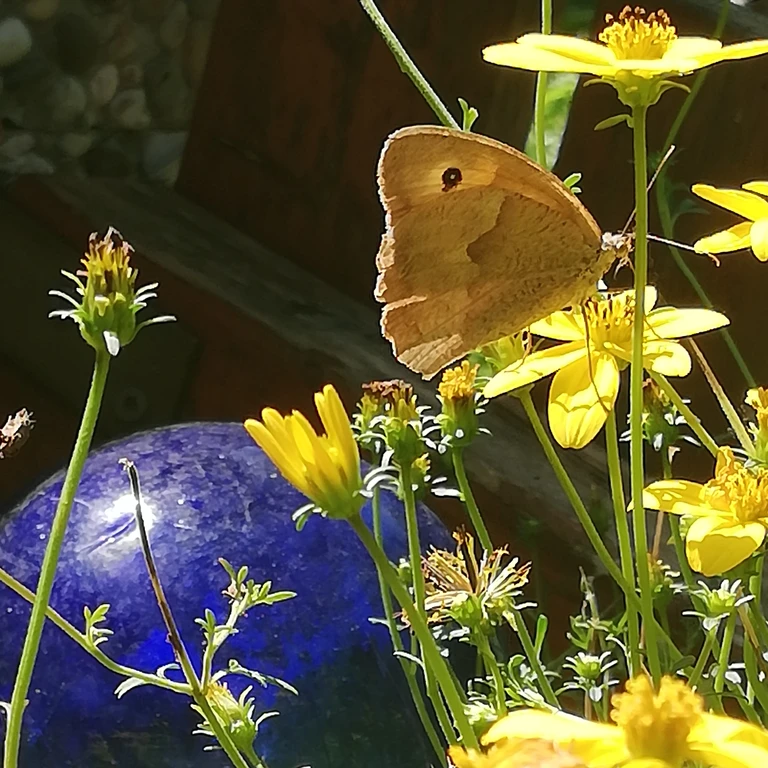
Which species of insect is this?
Maniola jurtina
